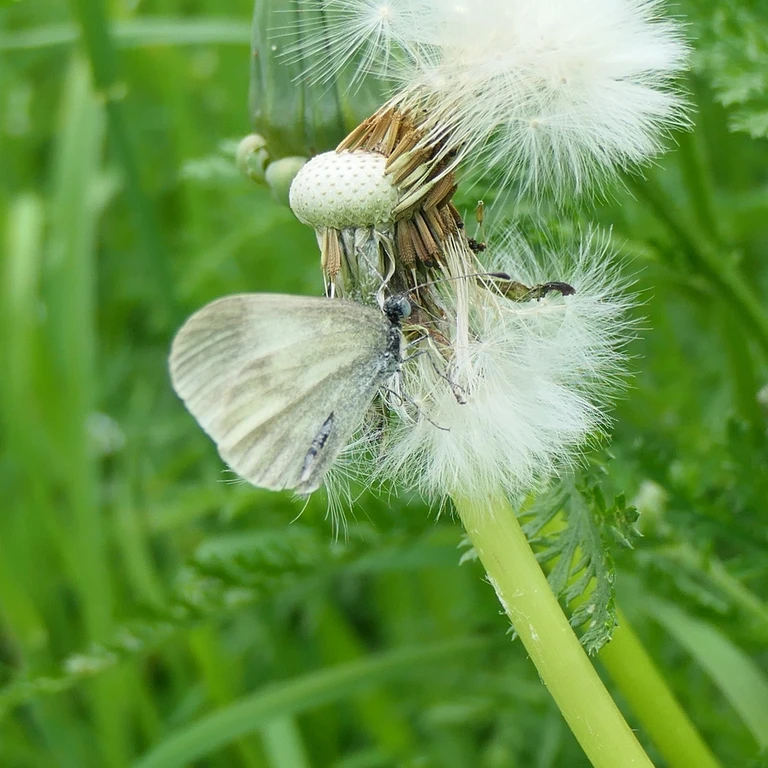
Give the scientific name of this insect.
Leptidea sinapis/juvernica
